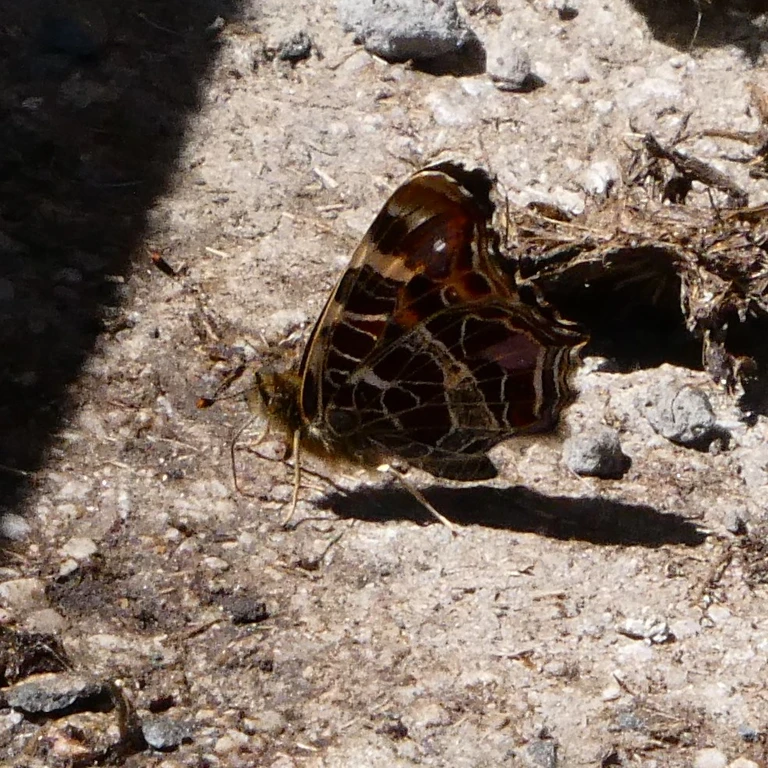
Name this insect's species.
Araschnia levana
